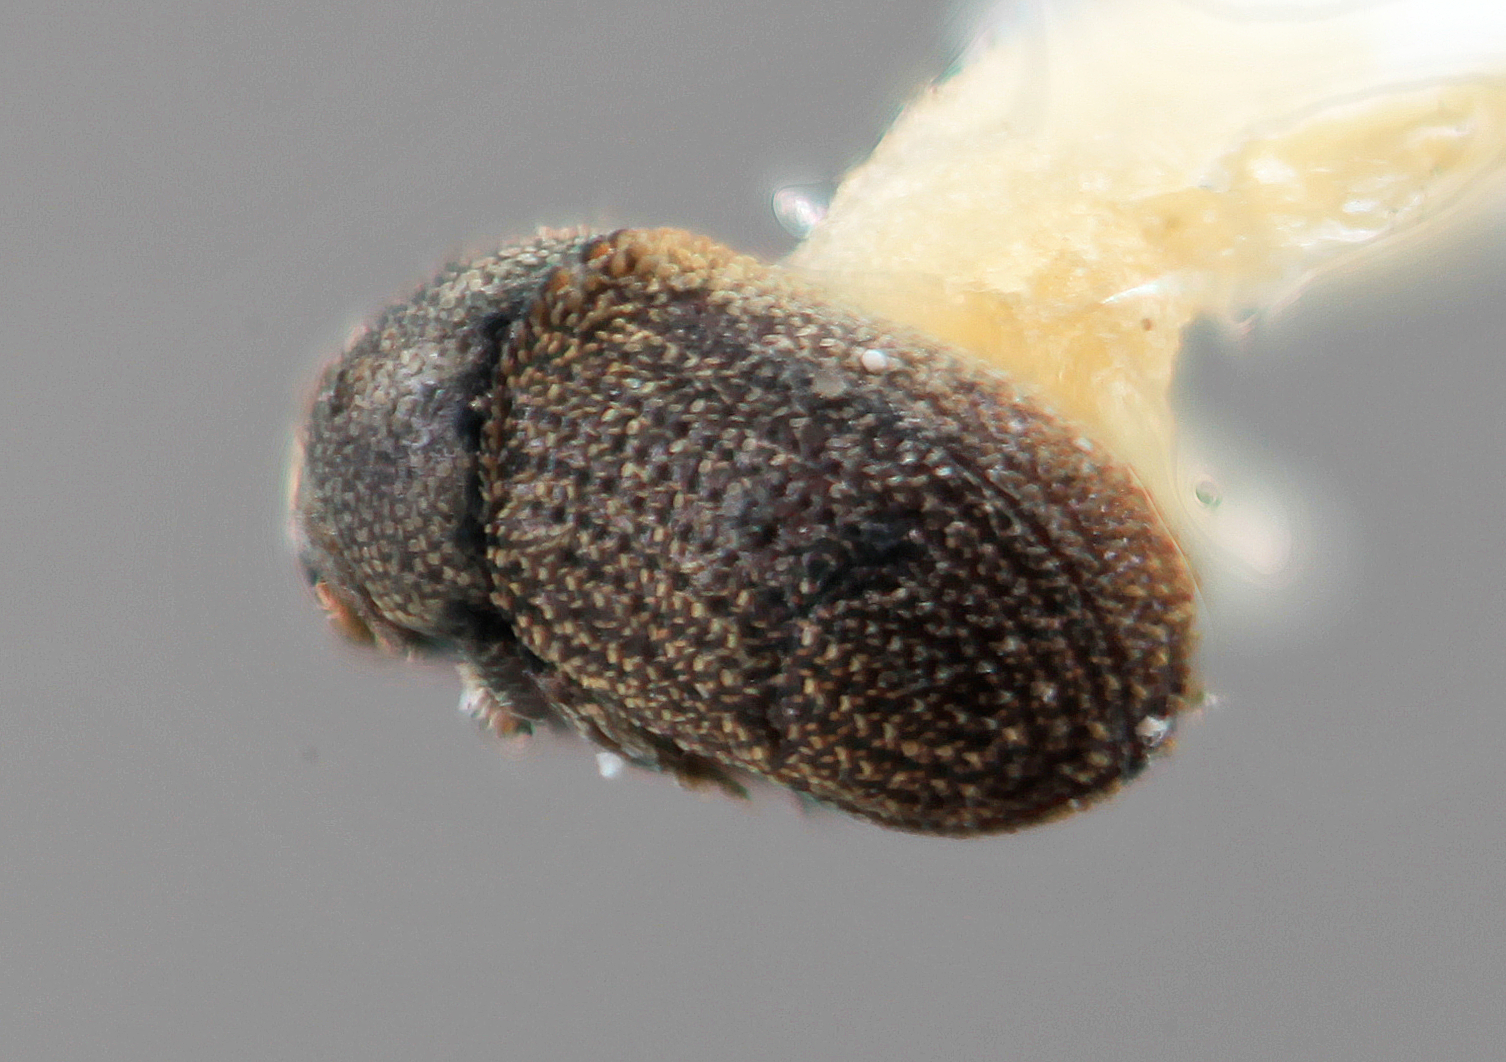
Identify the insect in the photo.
Chaetophloeus minimus
